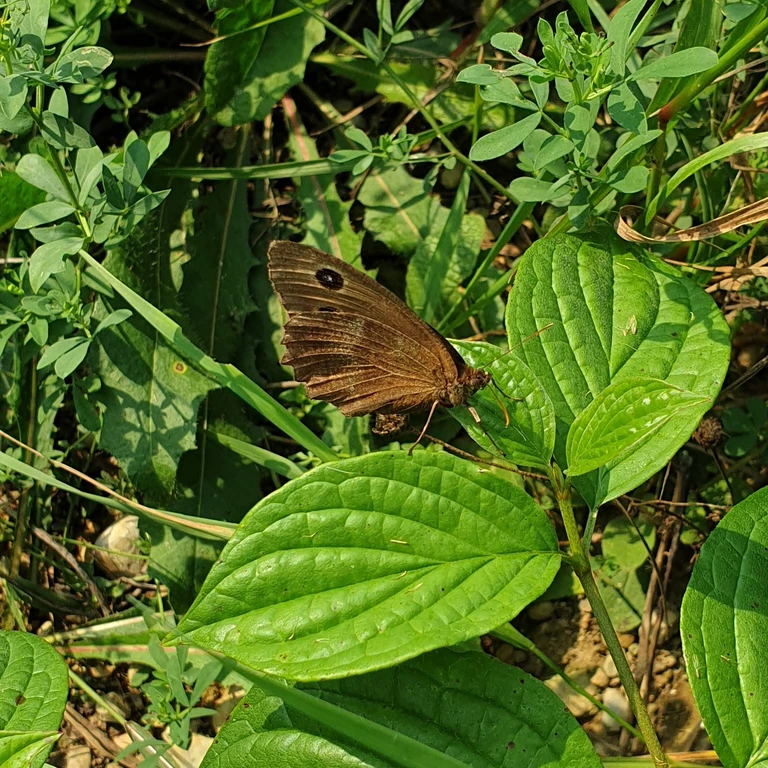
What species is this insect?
Minois dryas
